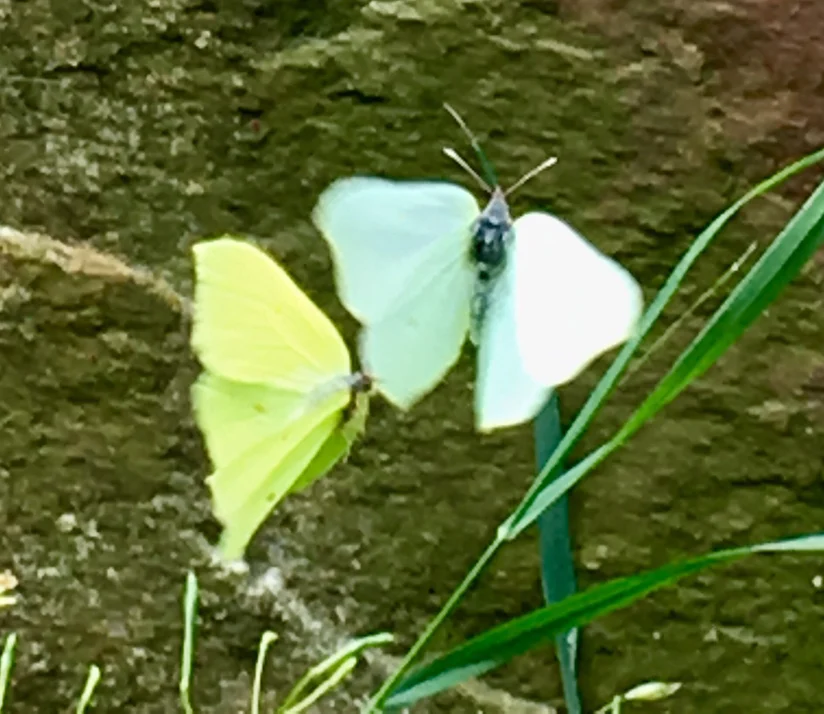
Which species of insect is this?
Gonepteryx rhamni
